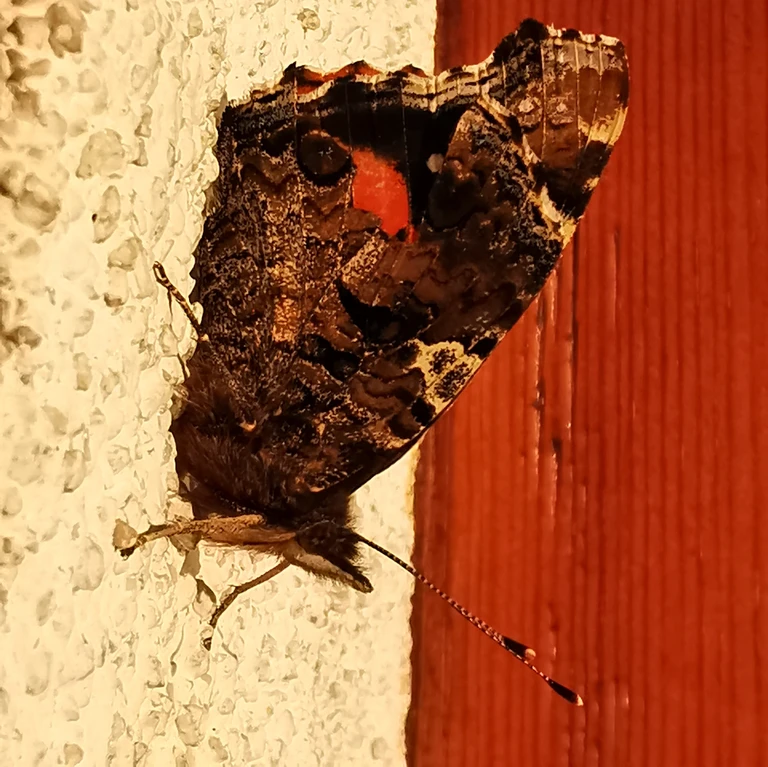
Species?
Vanessa atalanta
